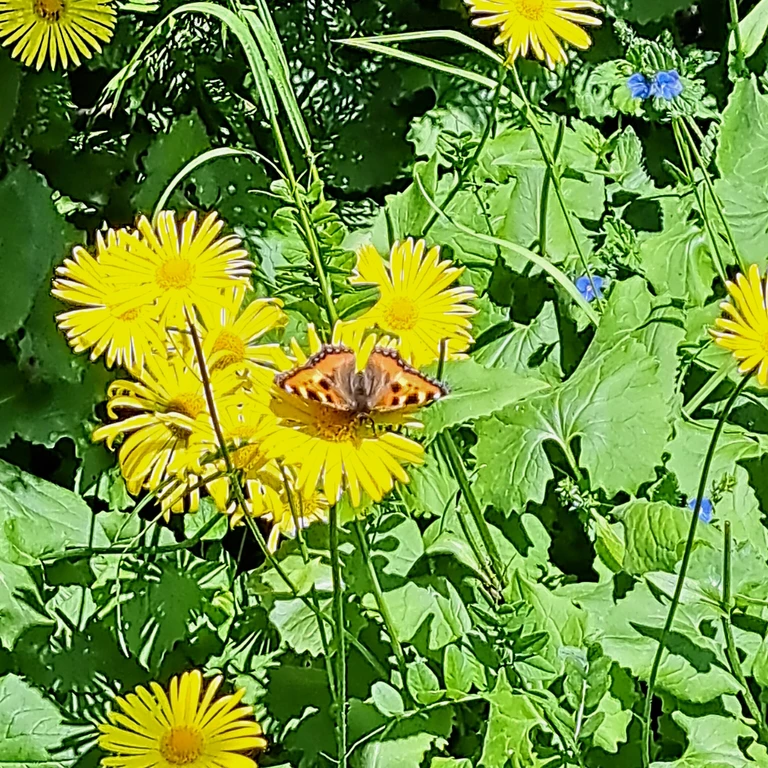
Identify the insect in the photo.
Aglais urticae
